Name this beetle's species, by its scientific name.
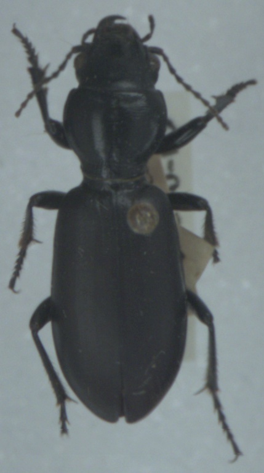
Broscus cephalotes
